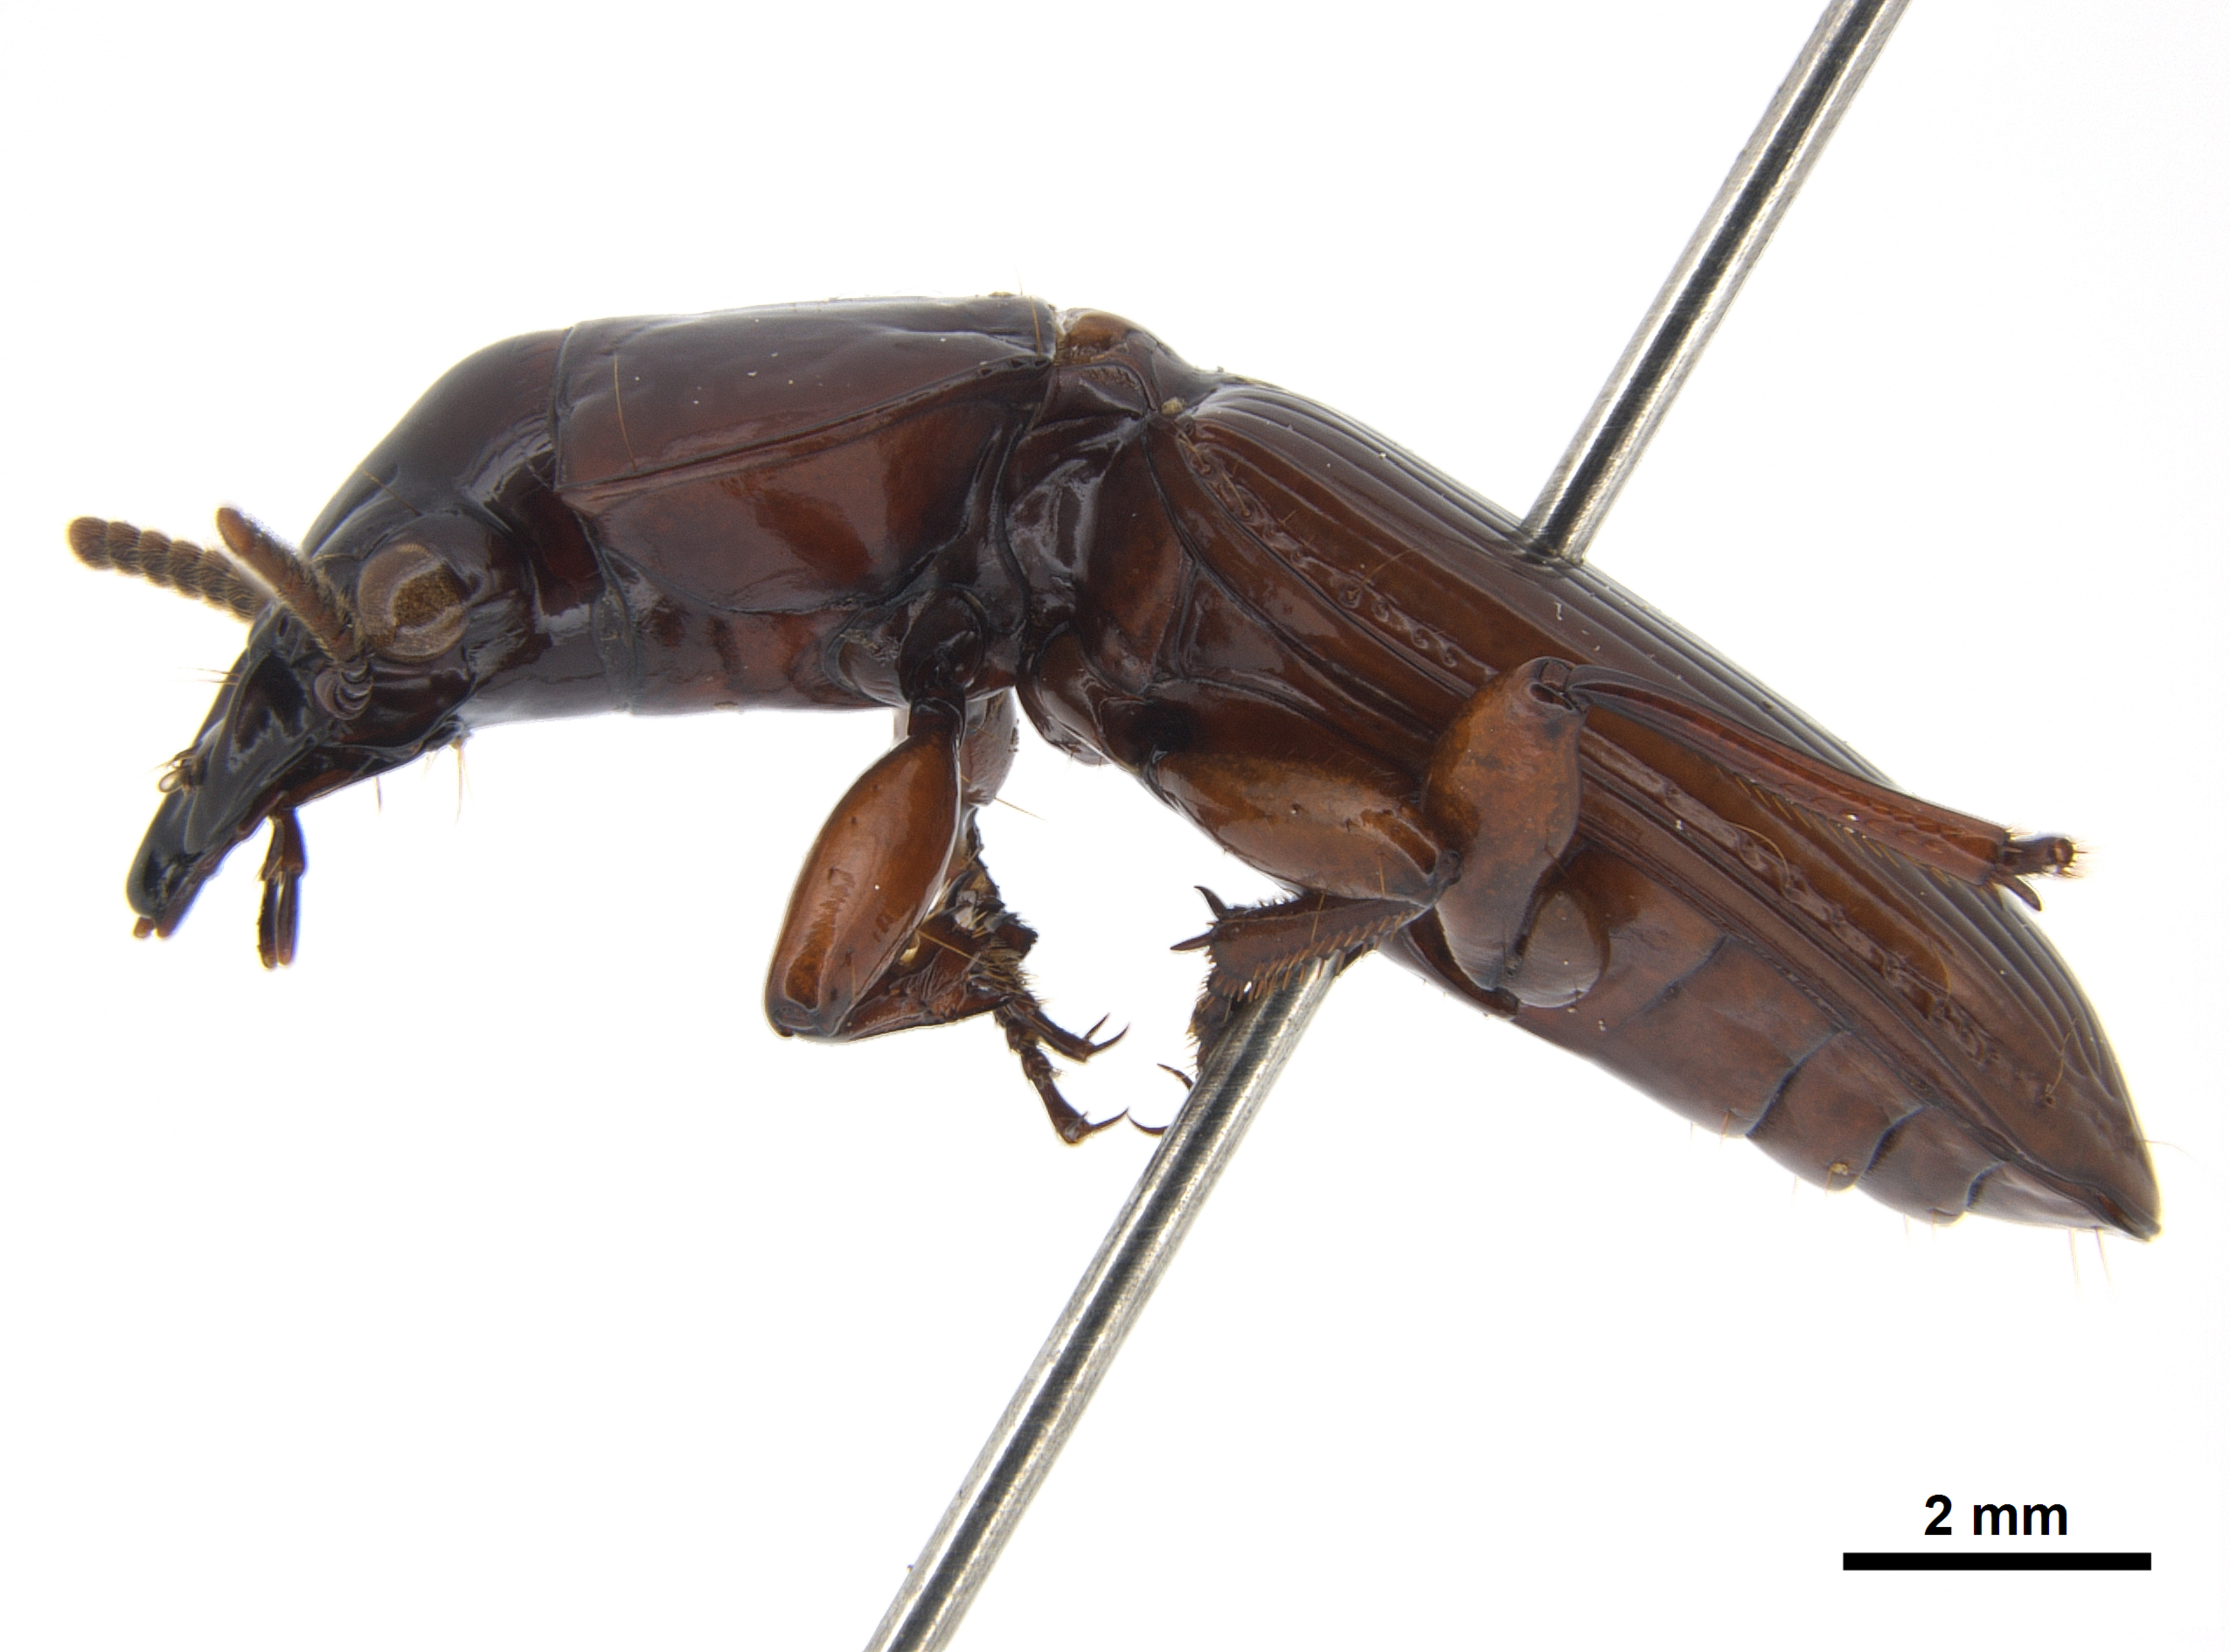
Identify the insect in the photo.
Morion orientalis
